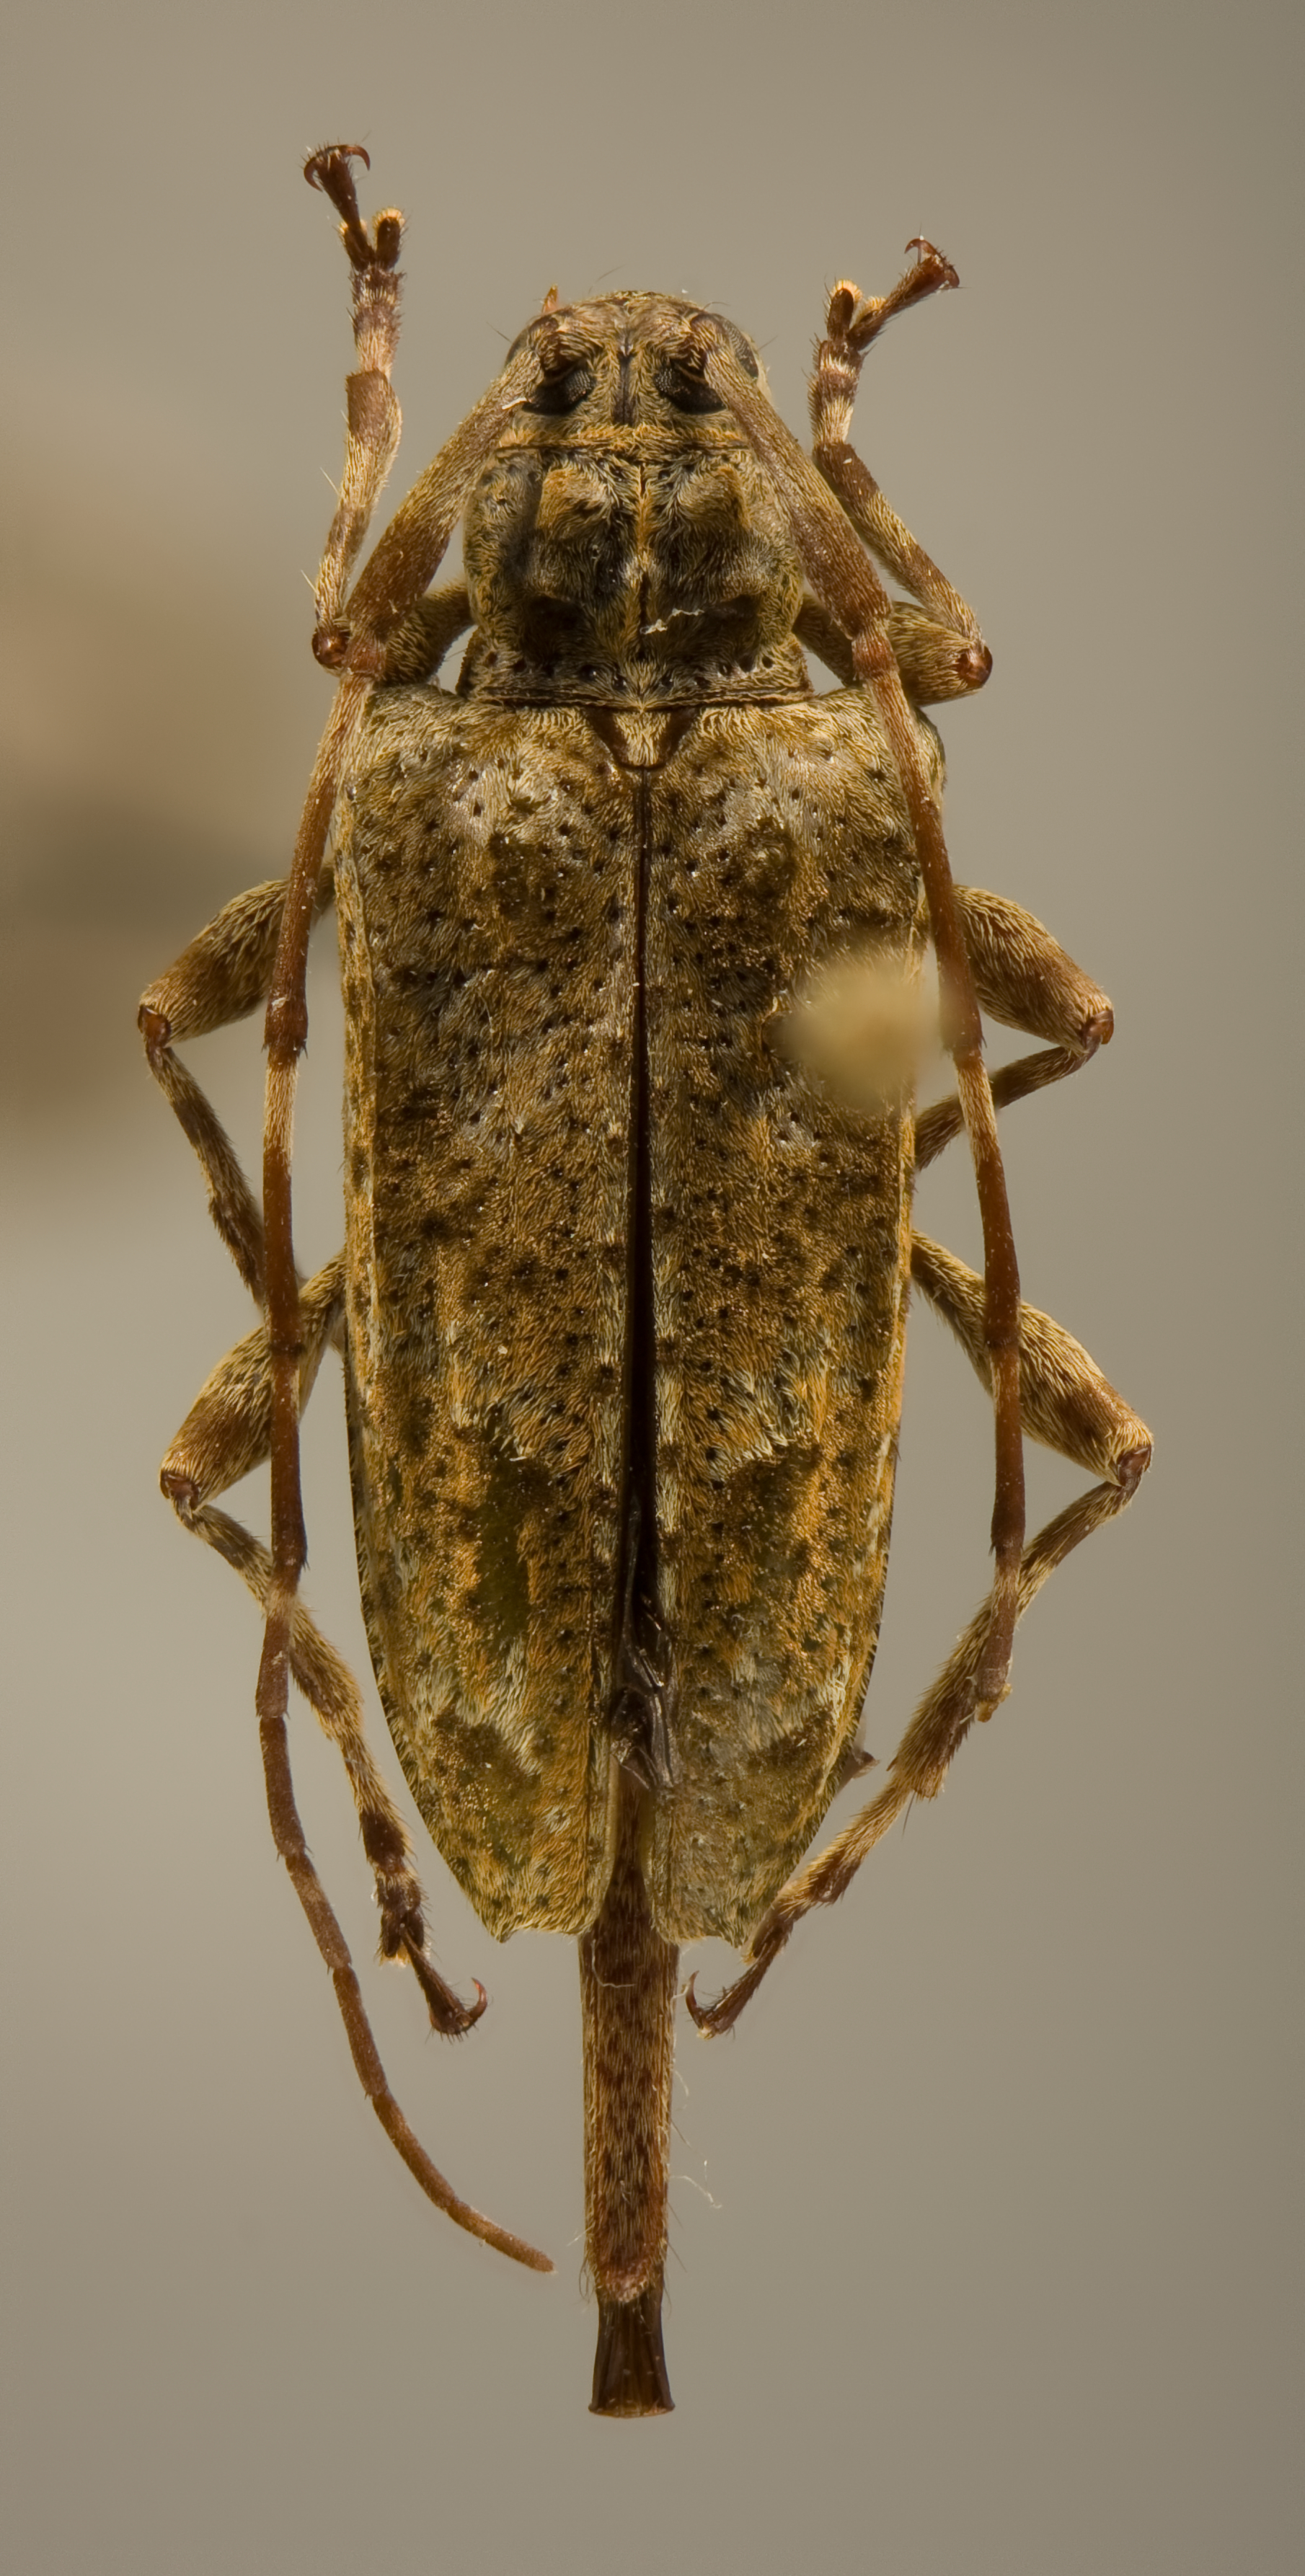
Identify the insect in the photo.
Sympleurotis wappesi
